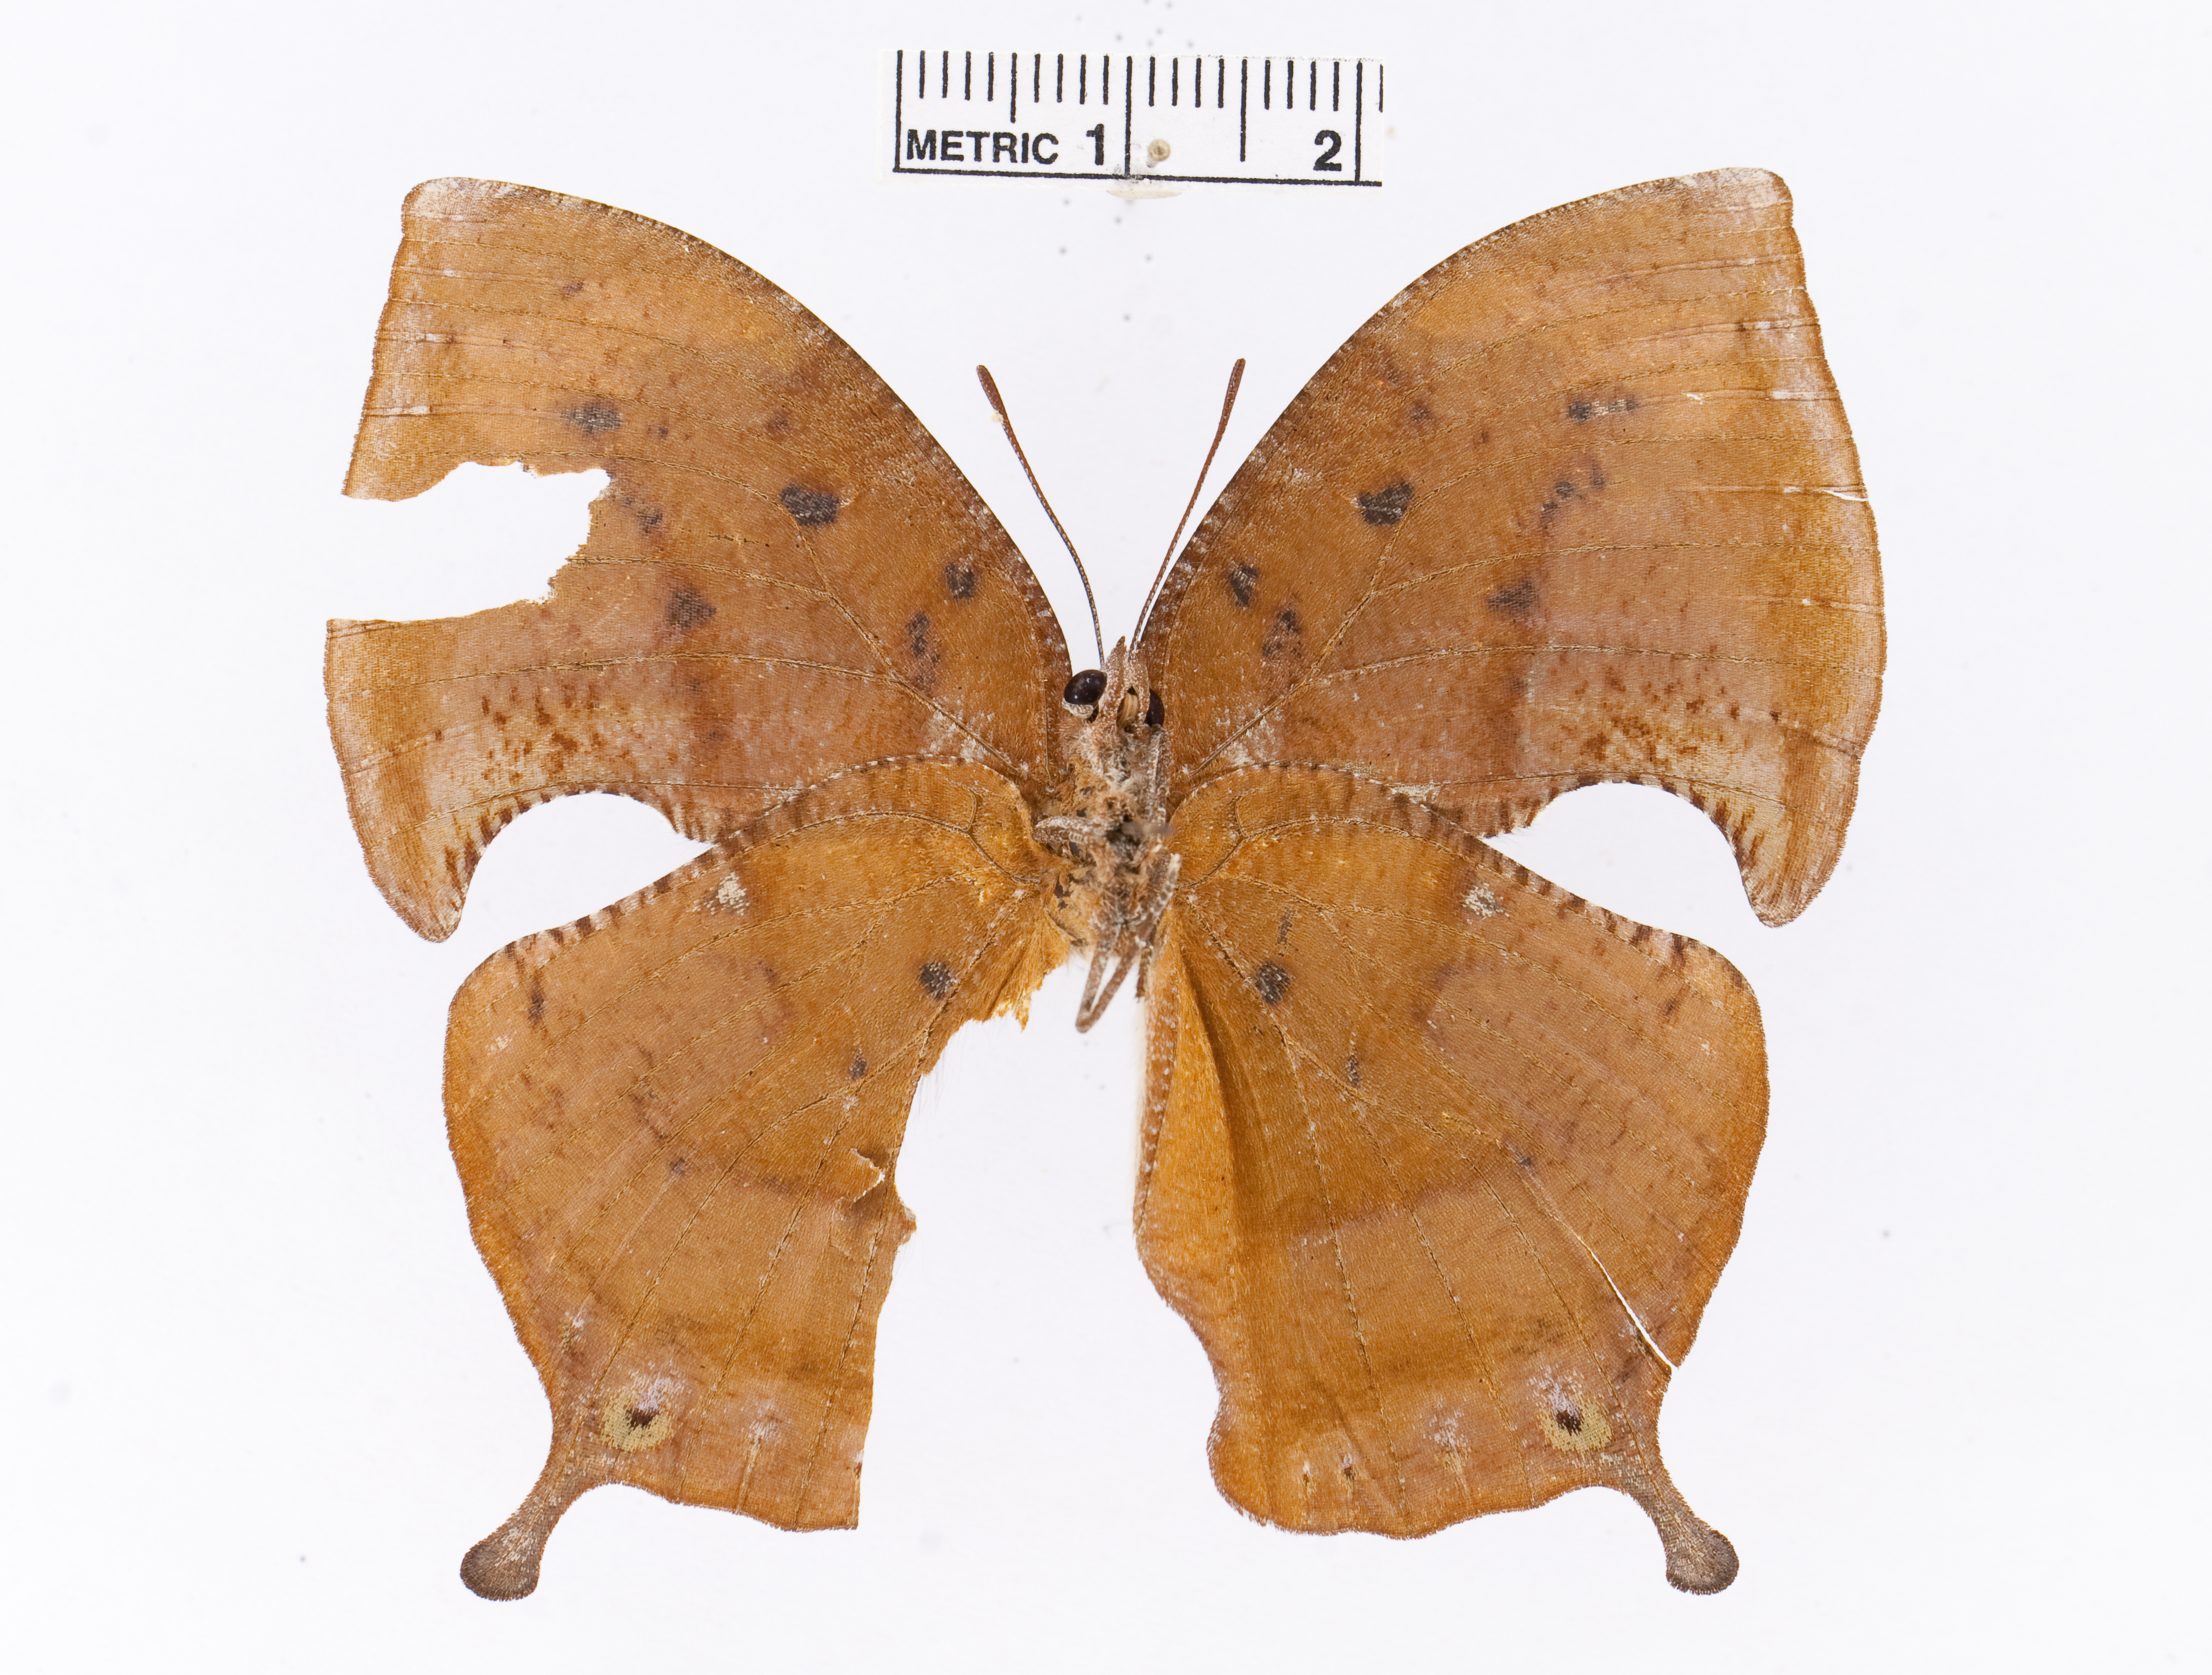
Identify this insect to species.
Memphis ambrosia
